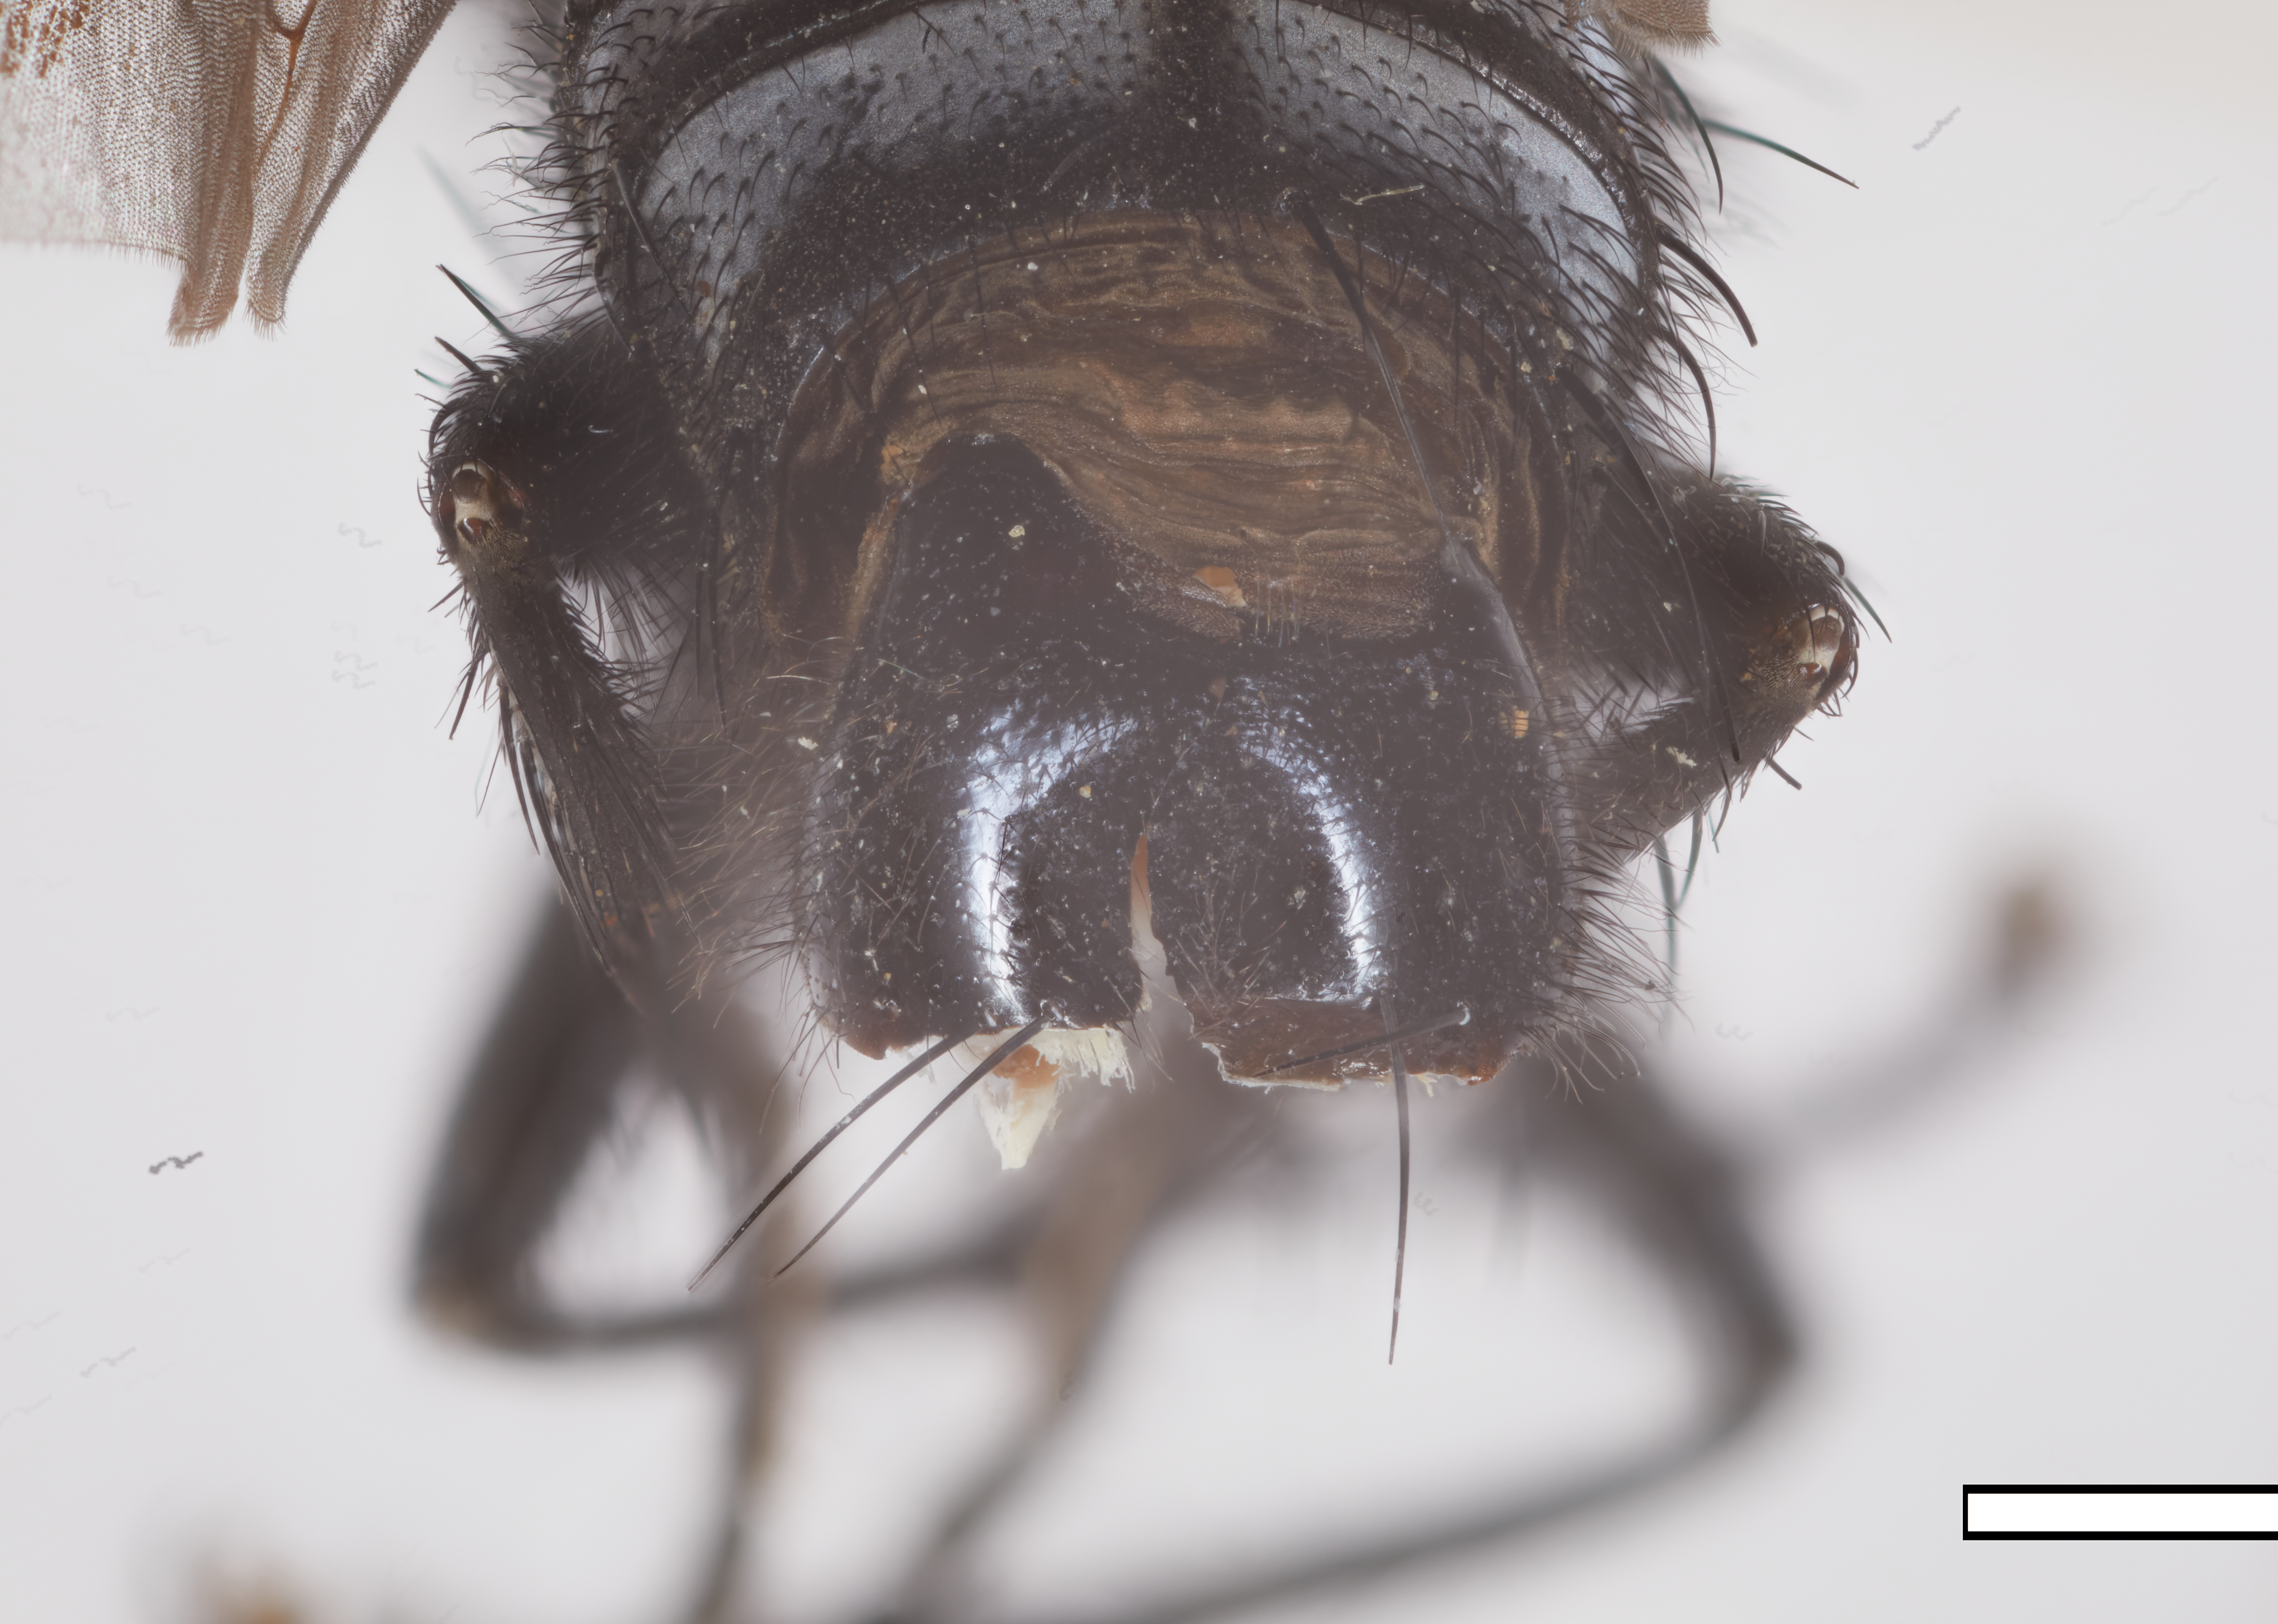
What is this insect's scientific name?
Chapiniola impressa
